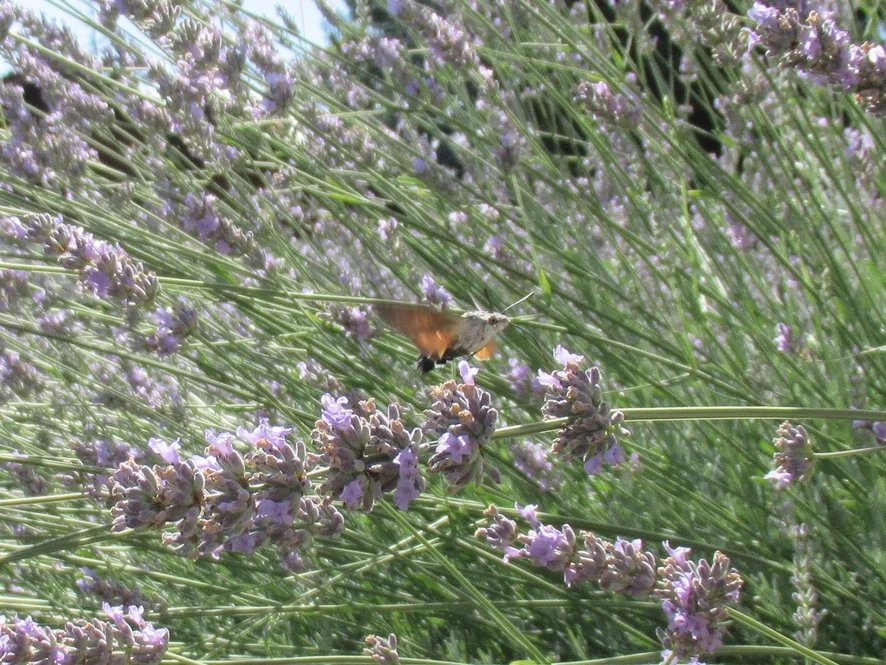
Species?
Macroglossum stellatarum
